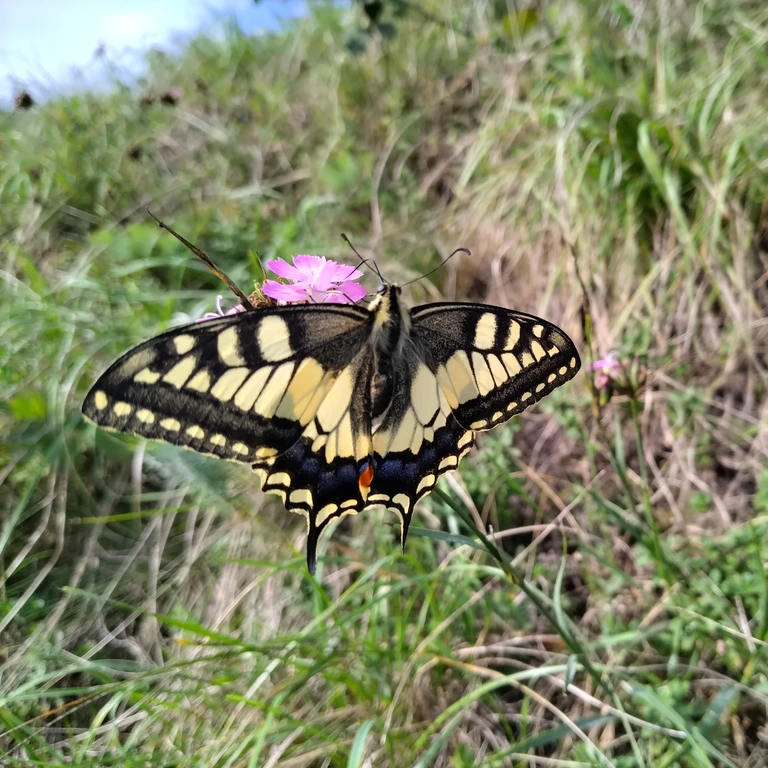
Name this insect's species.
Papilio machaon
